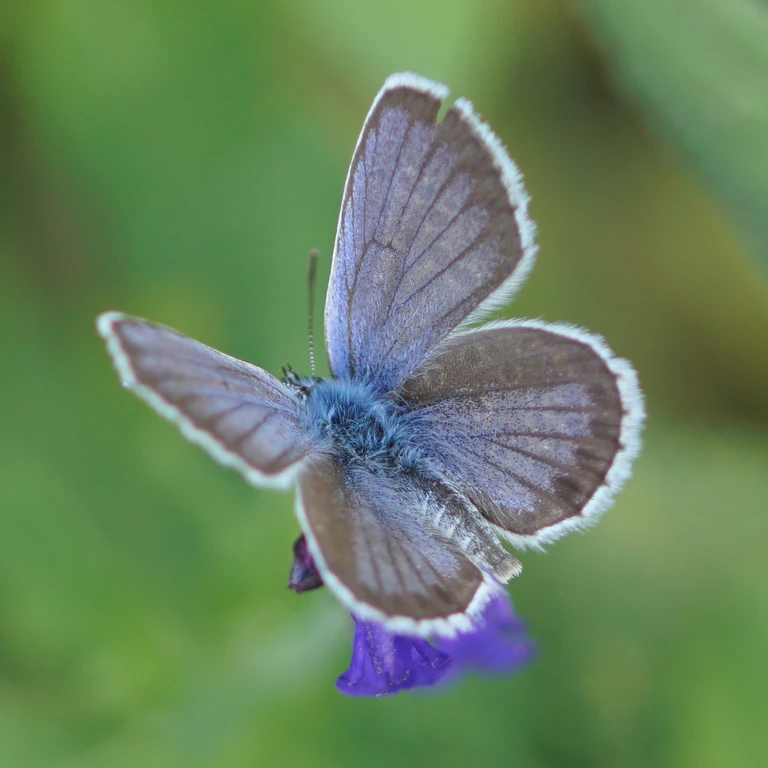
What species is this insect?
Plebejus argus
